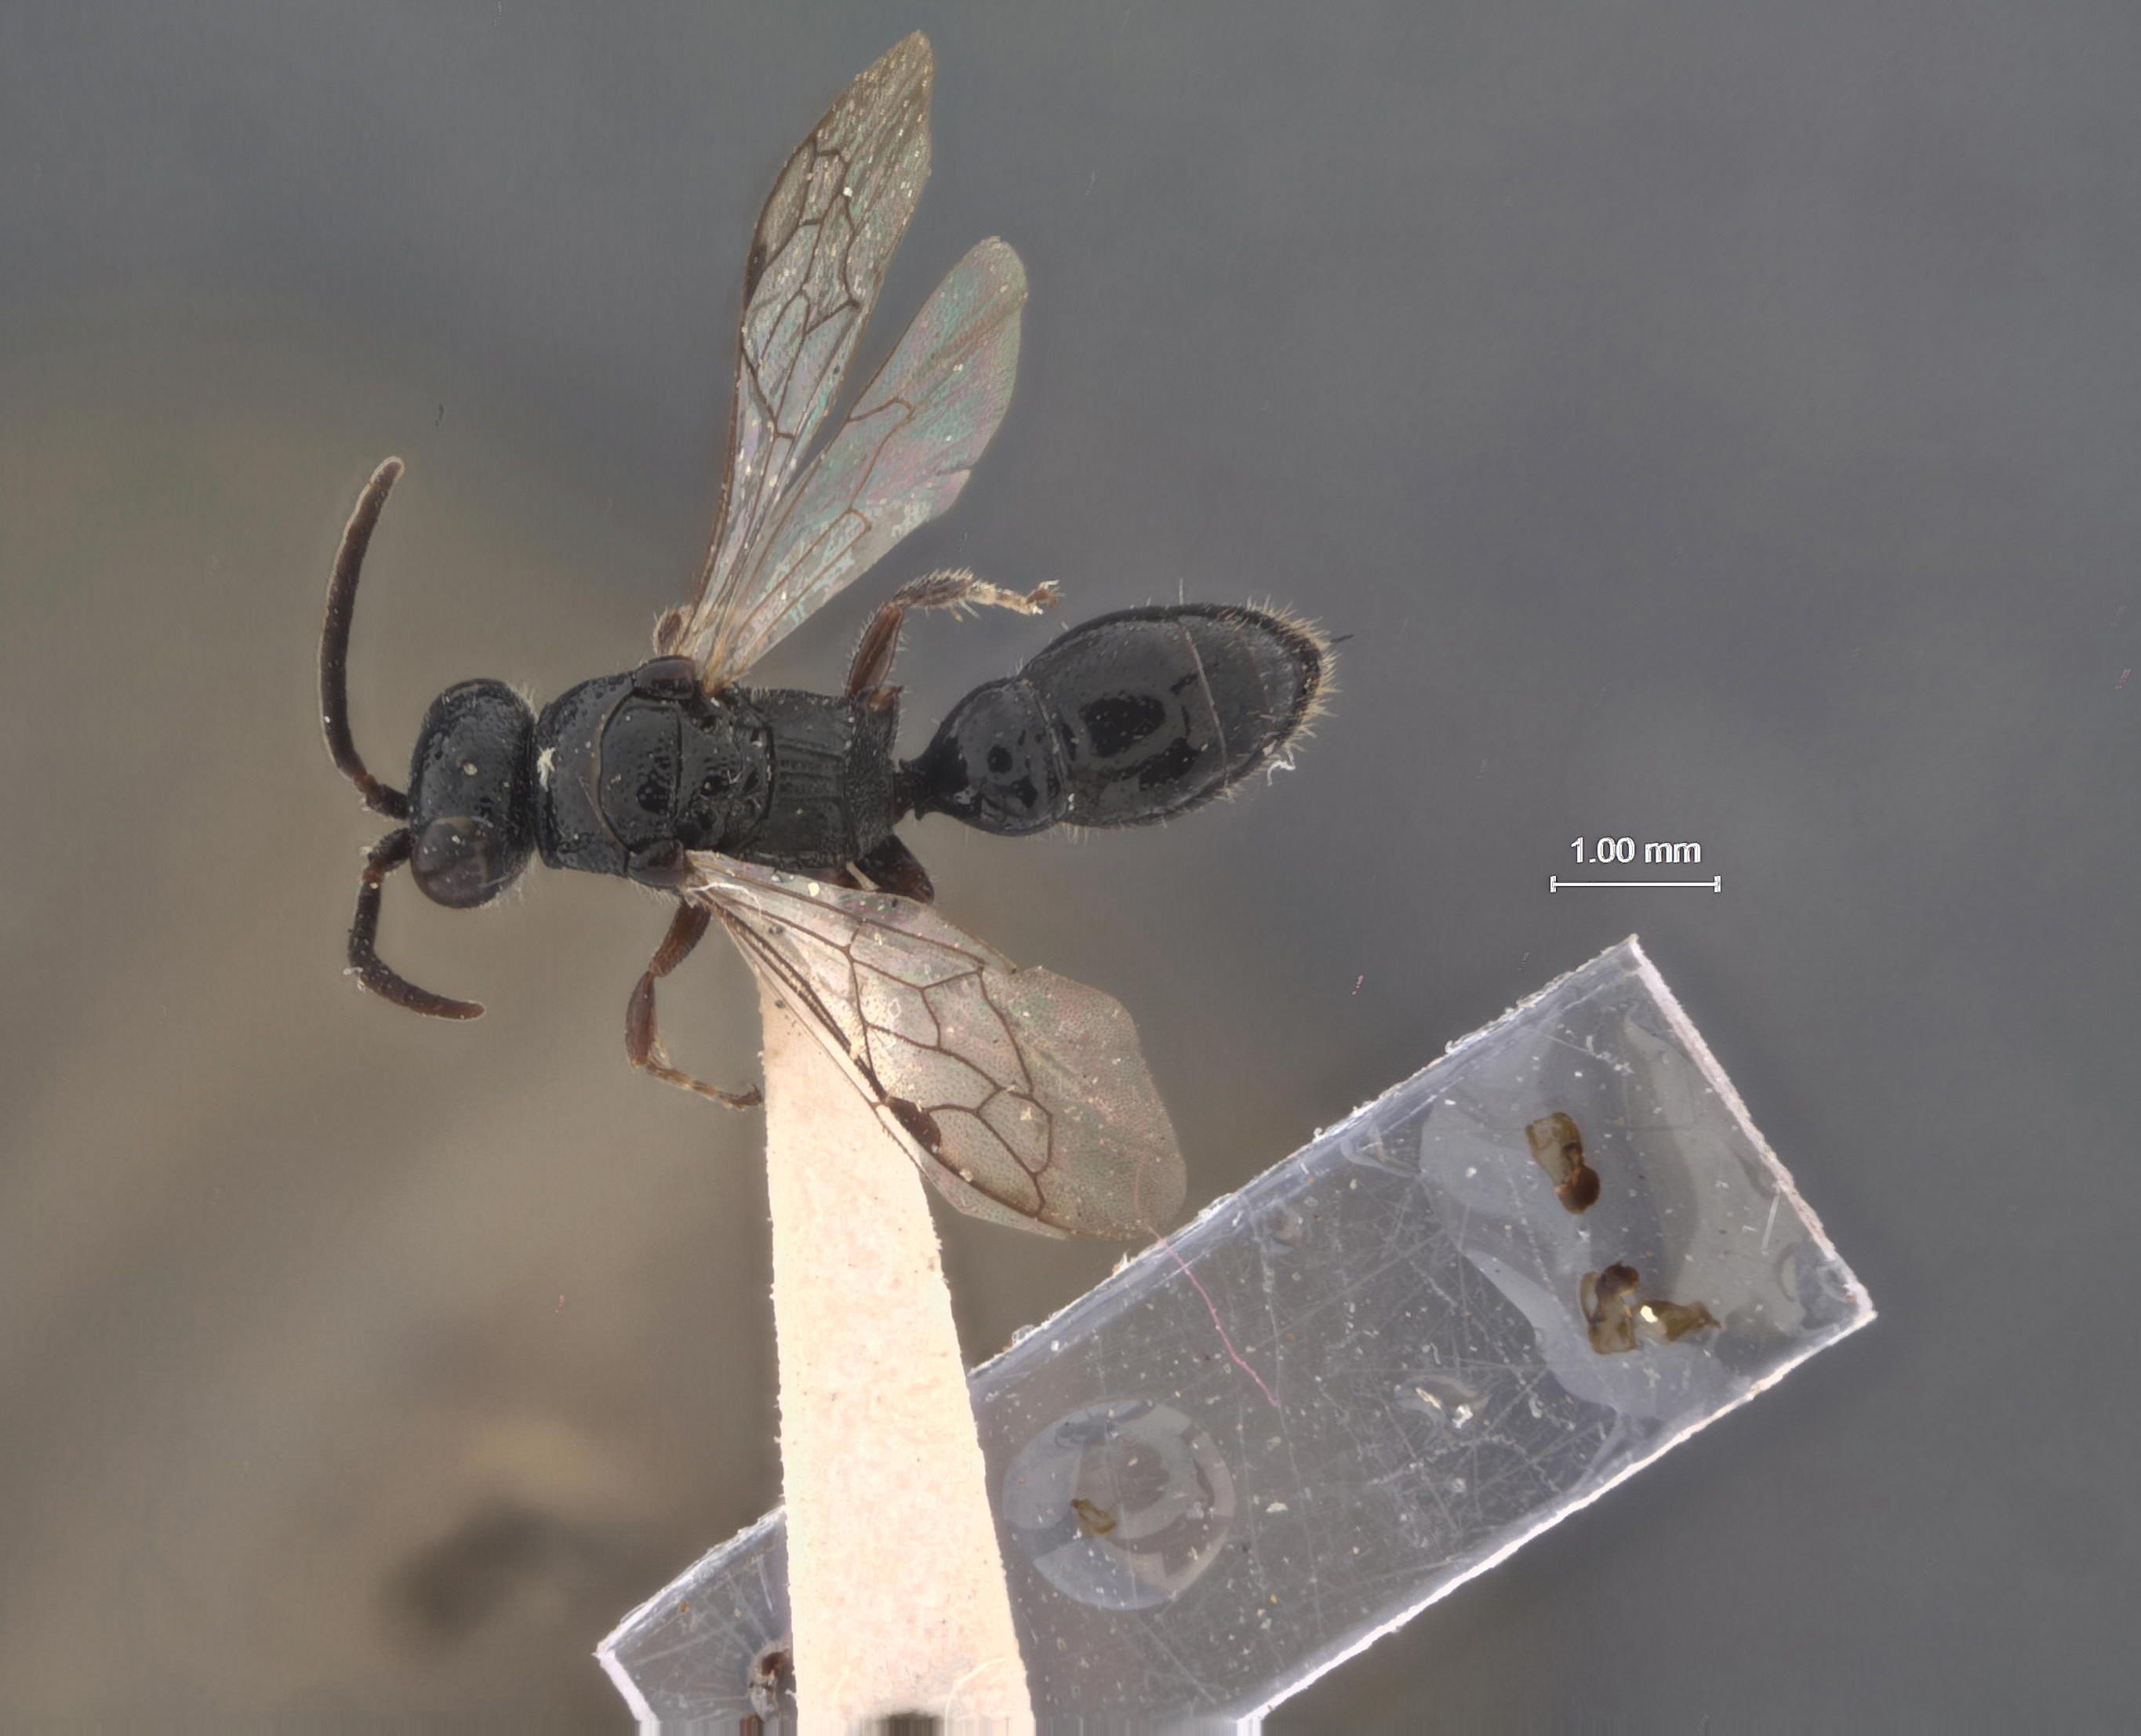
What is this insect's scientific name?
Tiphia segregata
